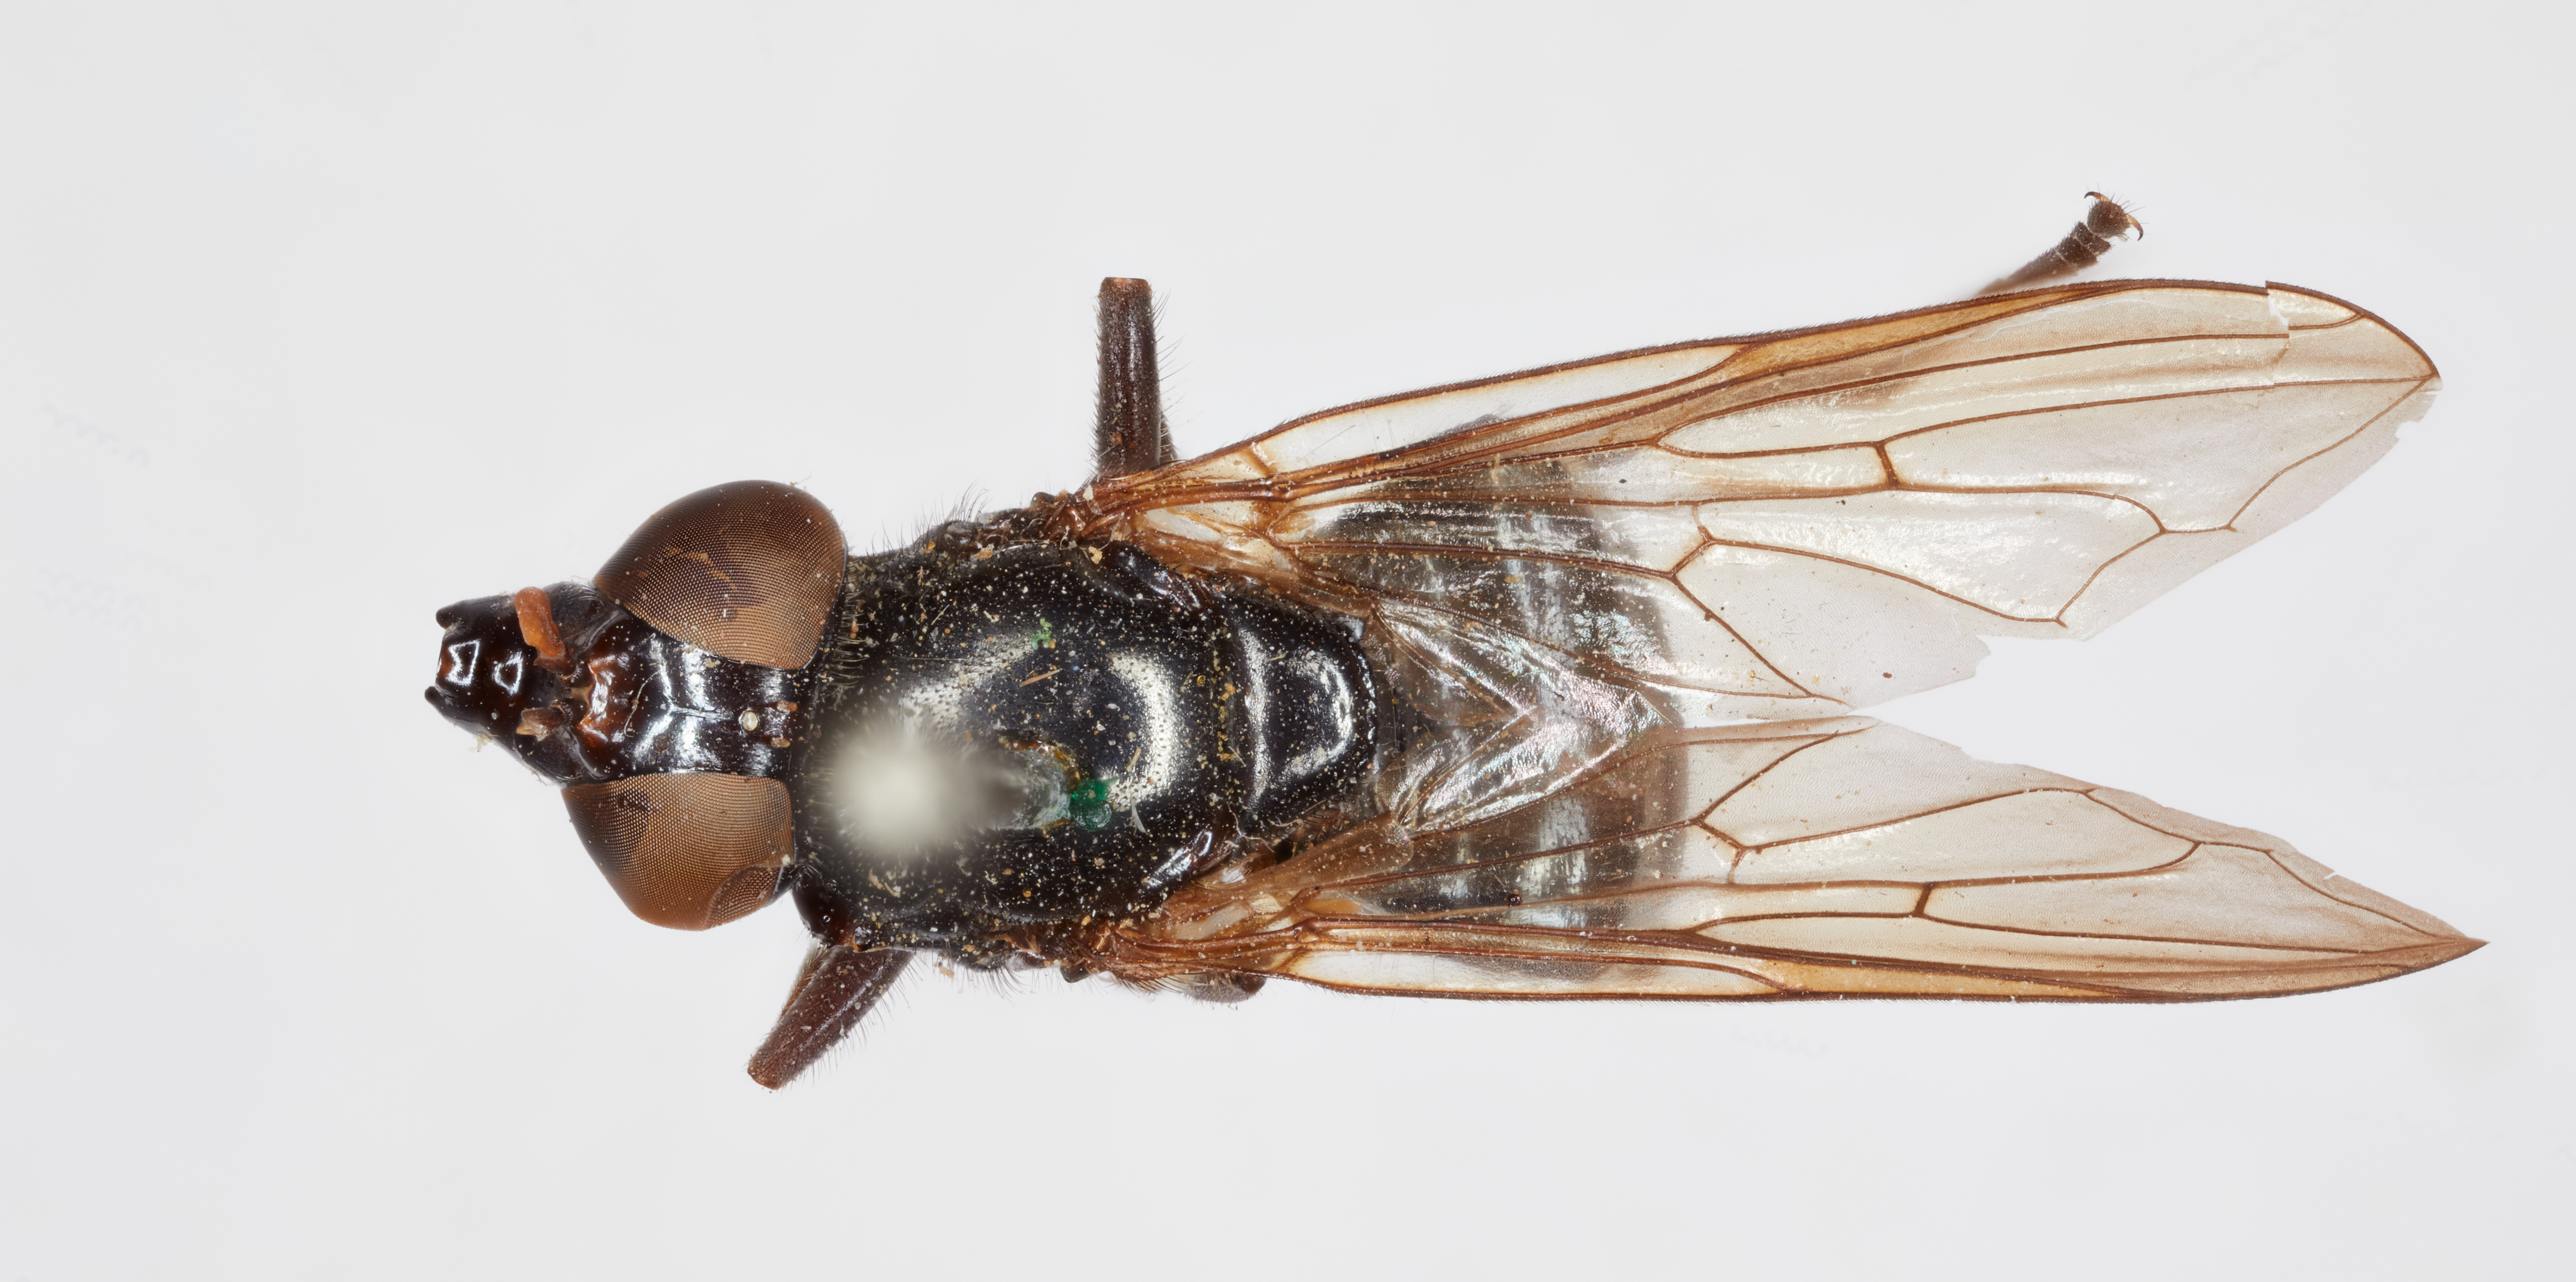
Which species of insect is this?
Myiolepta bella
